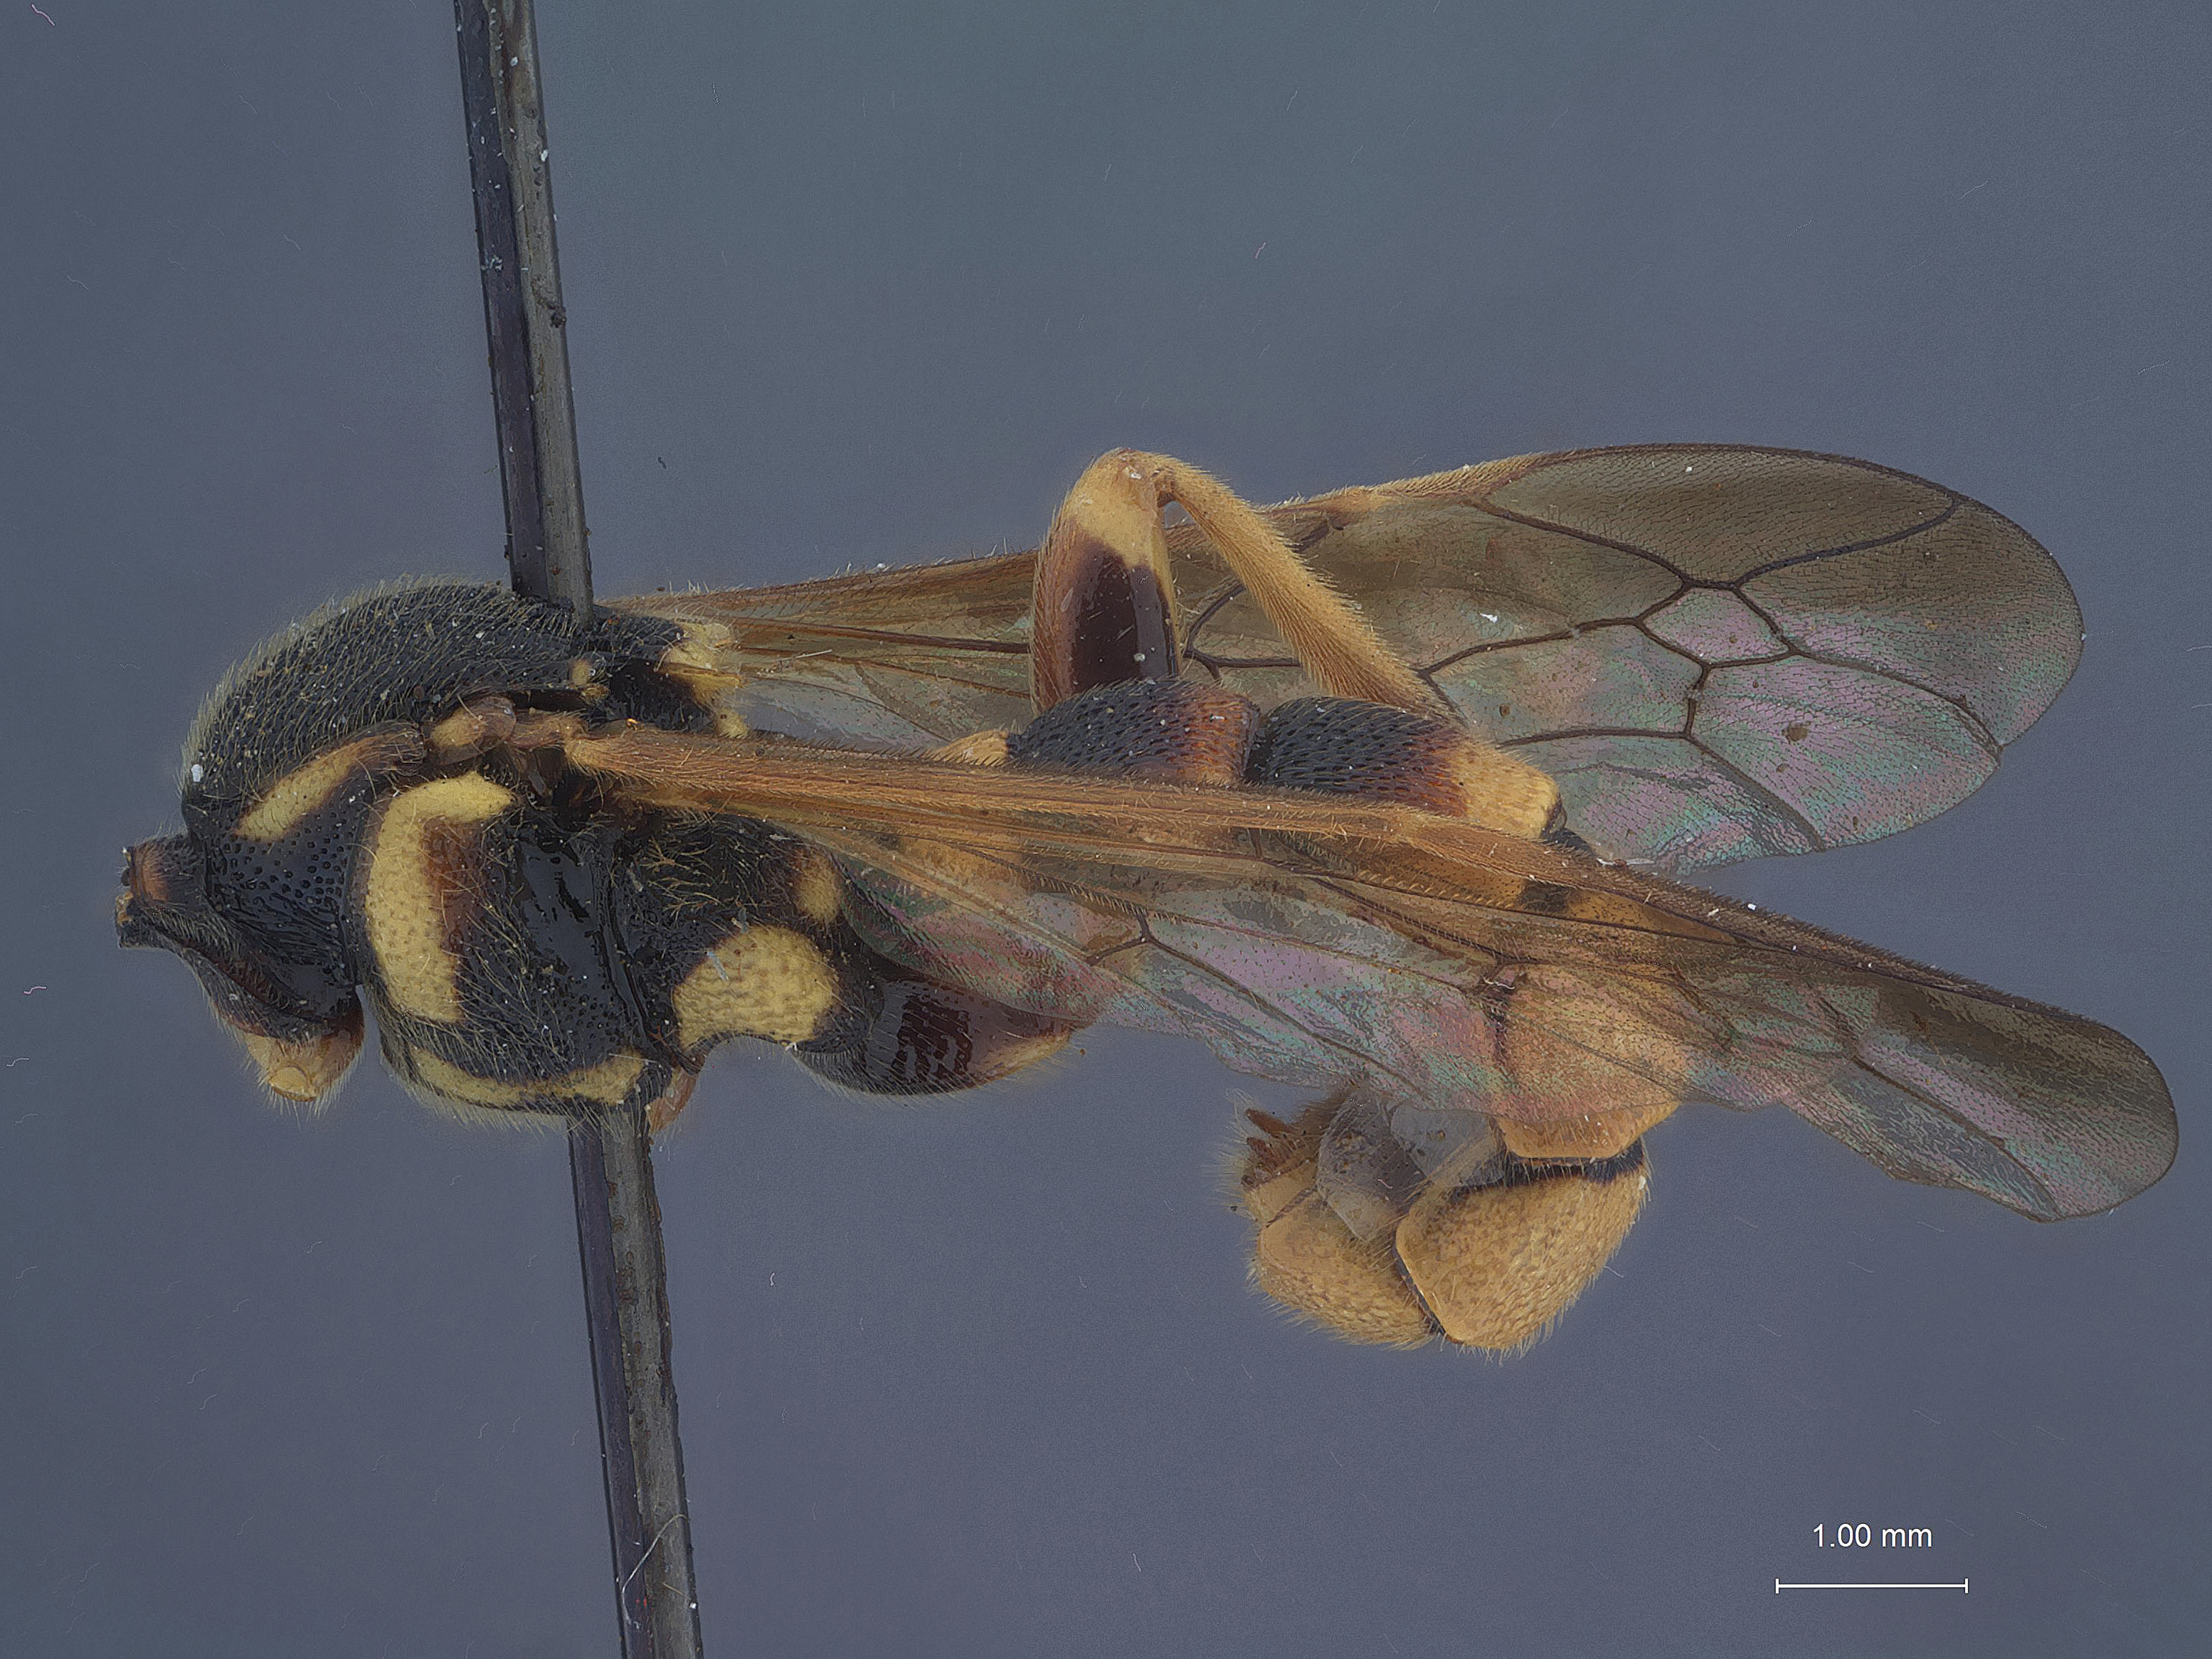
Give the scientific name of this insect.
Metopius pulchellus
